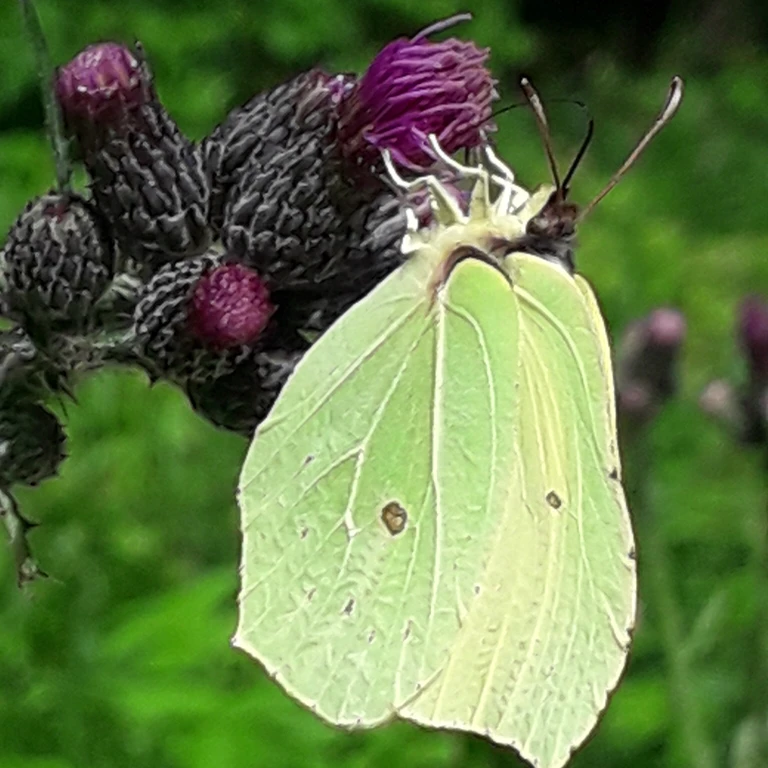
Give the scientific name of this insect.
Gonepteryx rhamni
